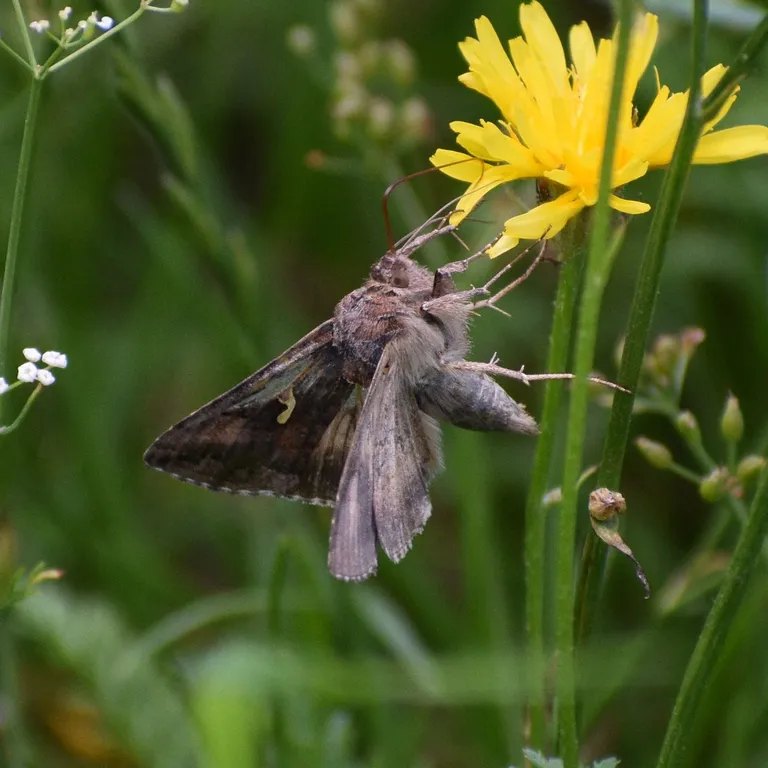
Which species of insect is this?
Autographa gamma
